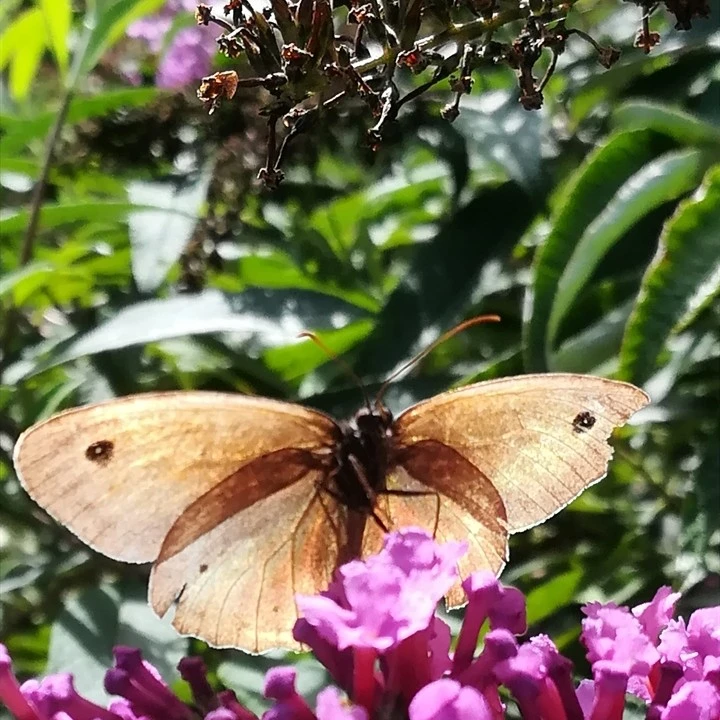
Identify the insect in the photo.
Maniola jurtina
